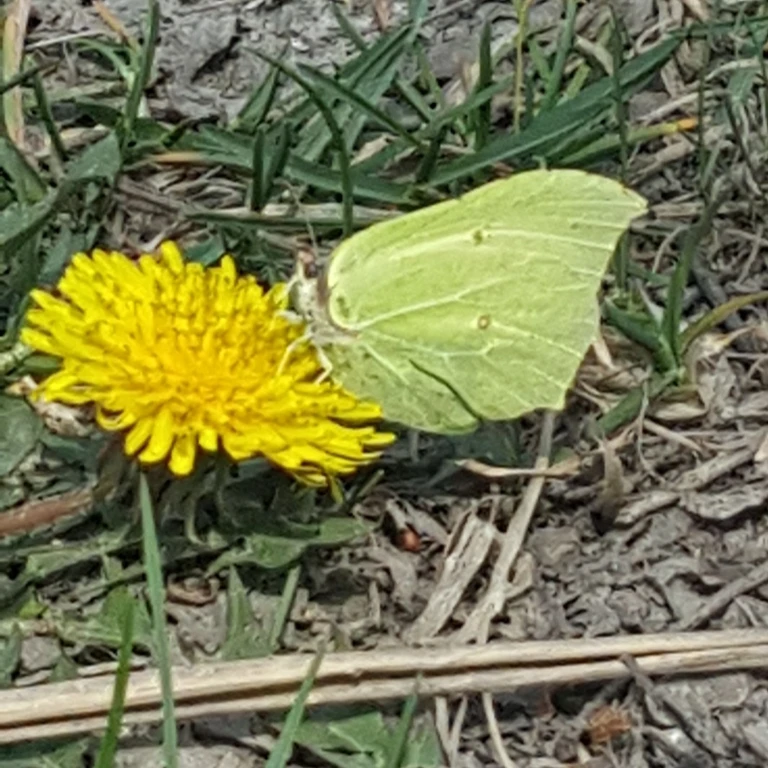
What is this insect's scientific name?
Gonepteryx rhamni
